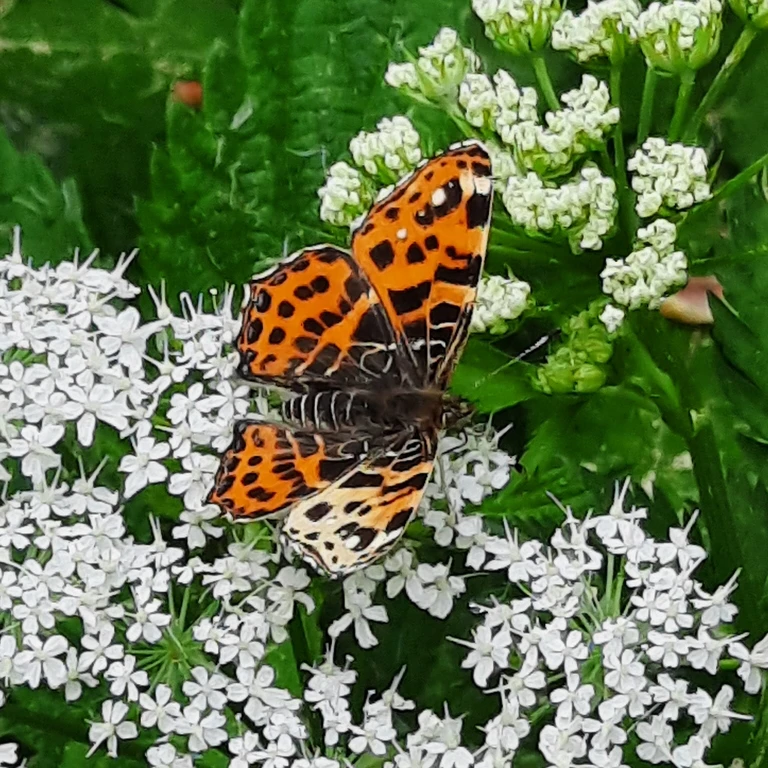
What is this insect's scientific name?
Araschnia levana
